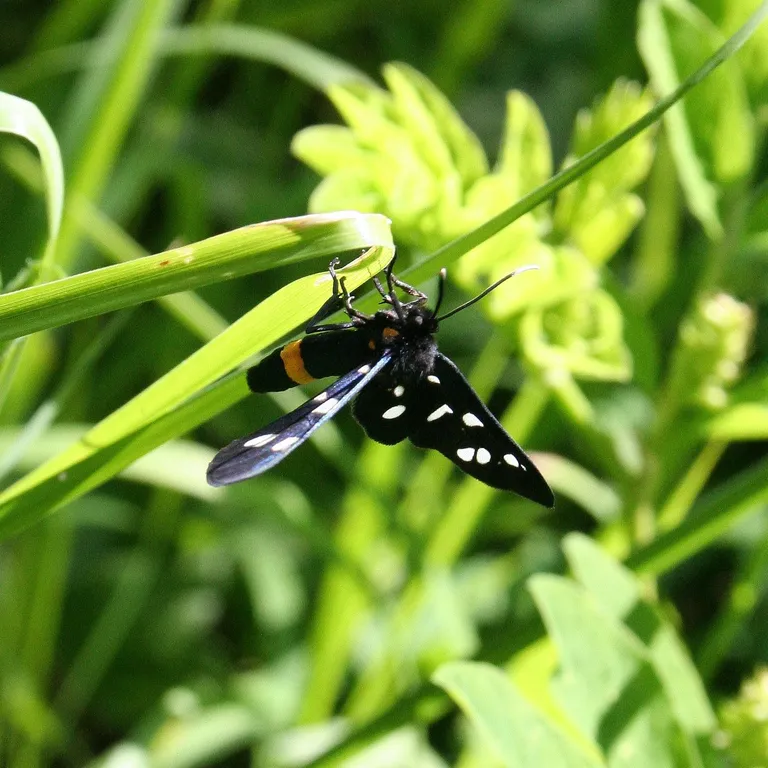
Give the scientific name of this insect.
Amata phegea
